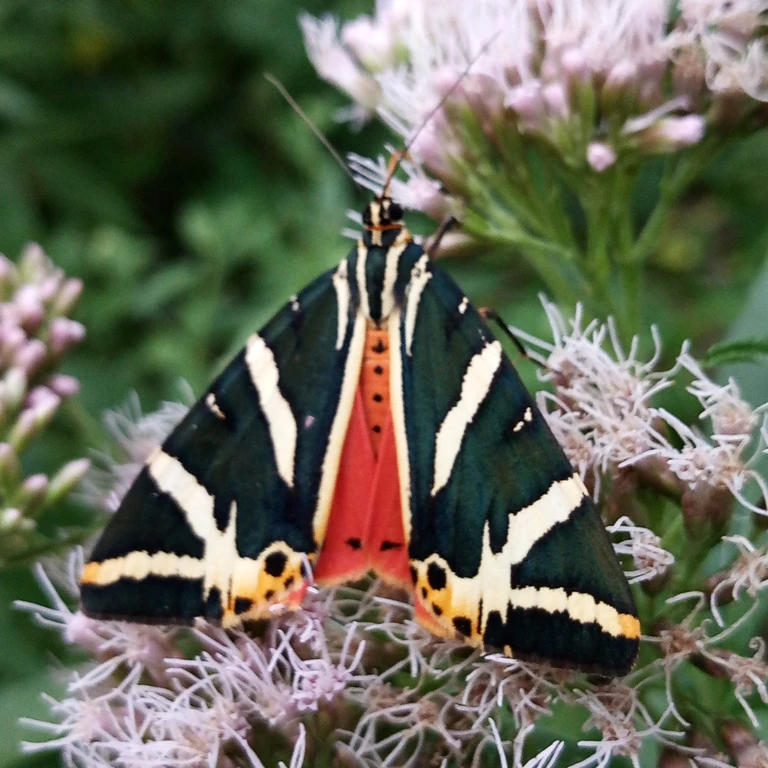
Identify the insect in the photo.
Euplagia quadripunctaria
